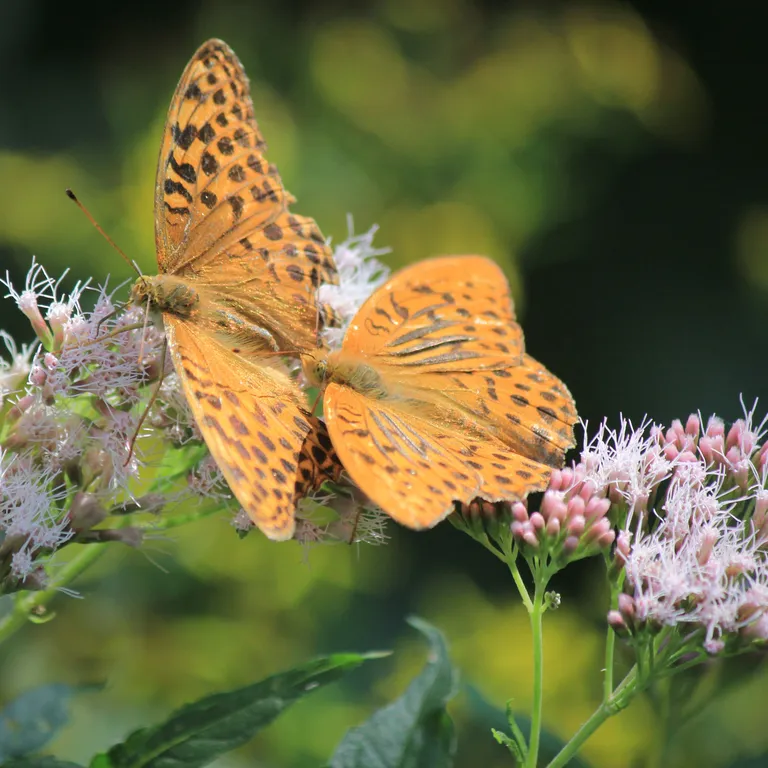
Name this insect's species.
Argynnis paphia
